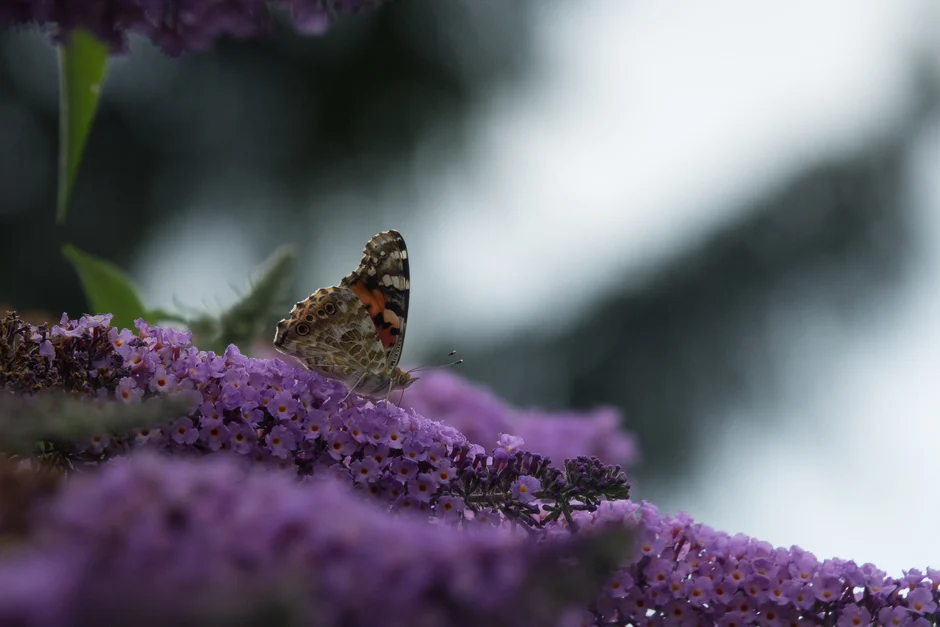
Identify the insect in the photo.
Vanessa cardui
